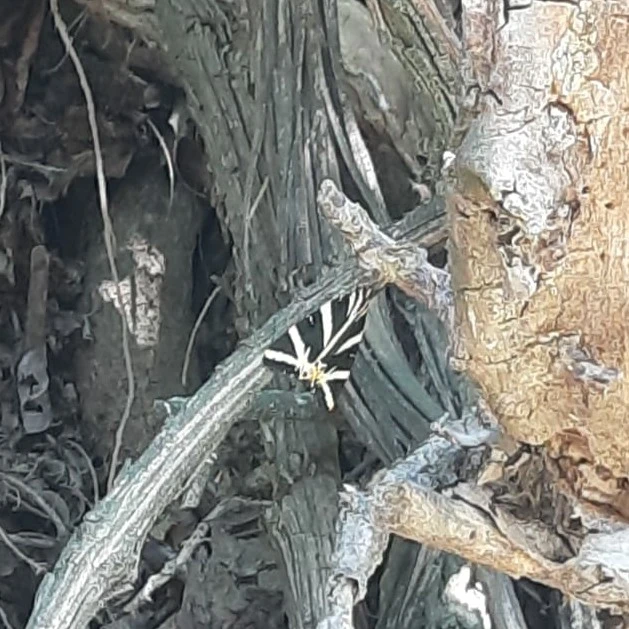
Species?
Euplagia quadripunctaria
